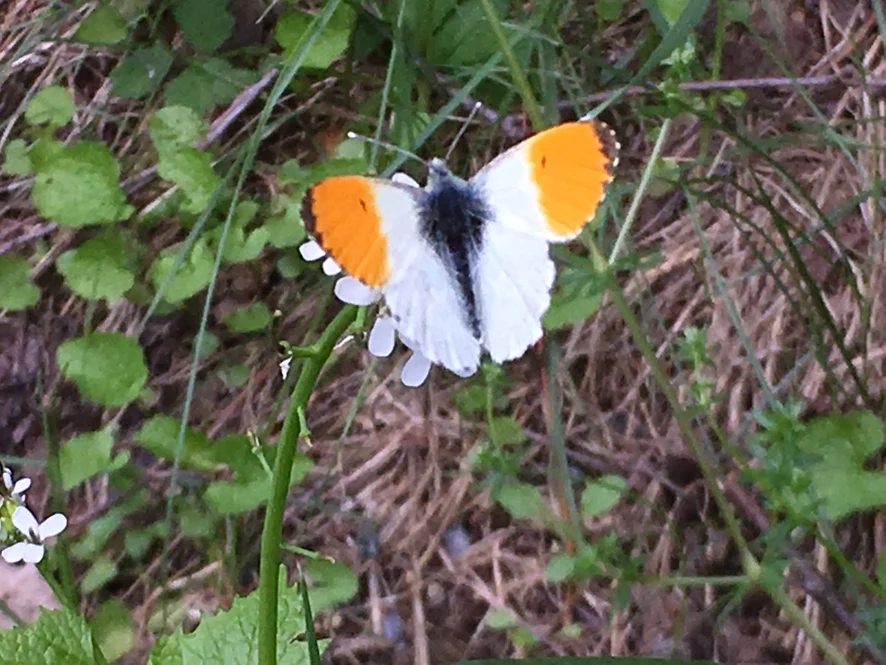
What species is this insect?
Anthocharis cardamines
